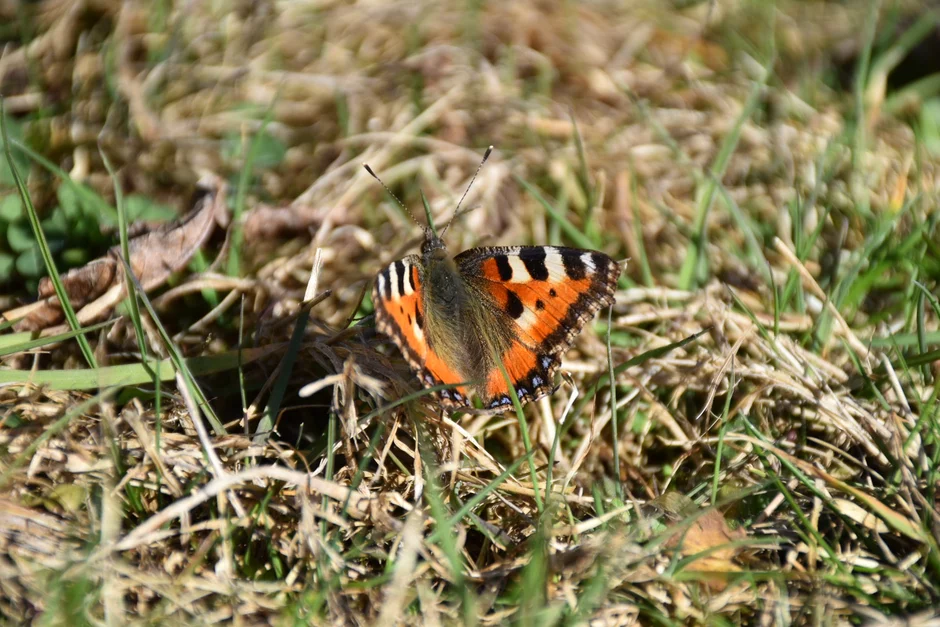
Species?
Aglais urticae
